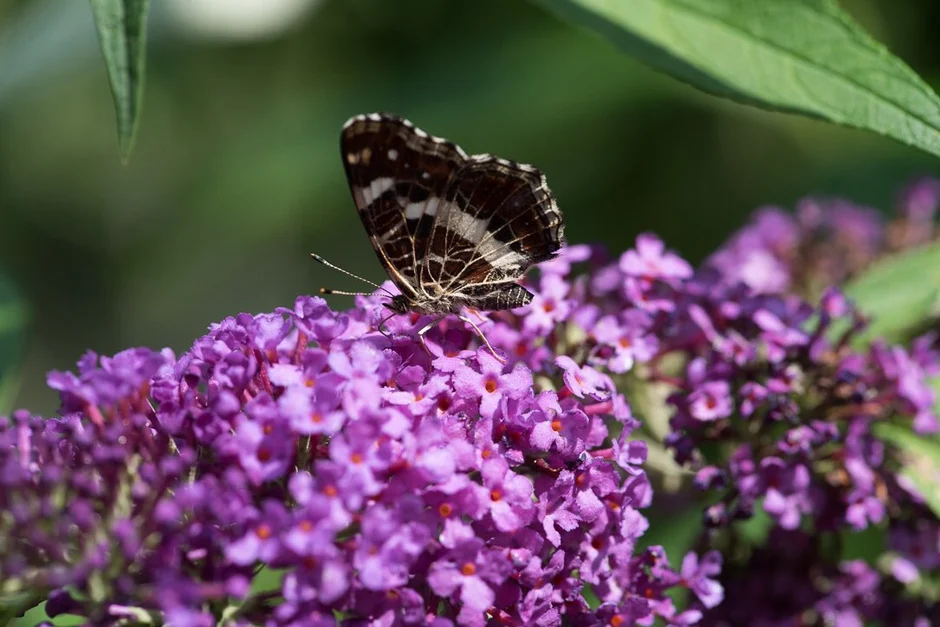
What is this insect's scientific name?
Araschnia levana
